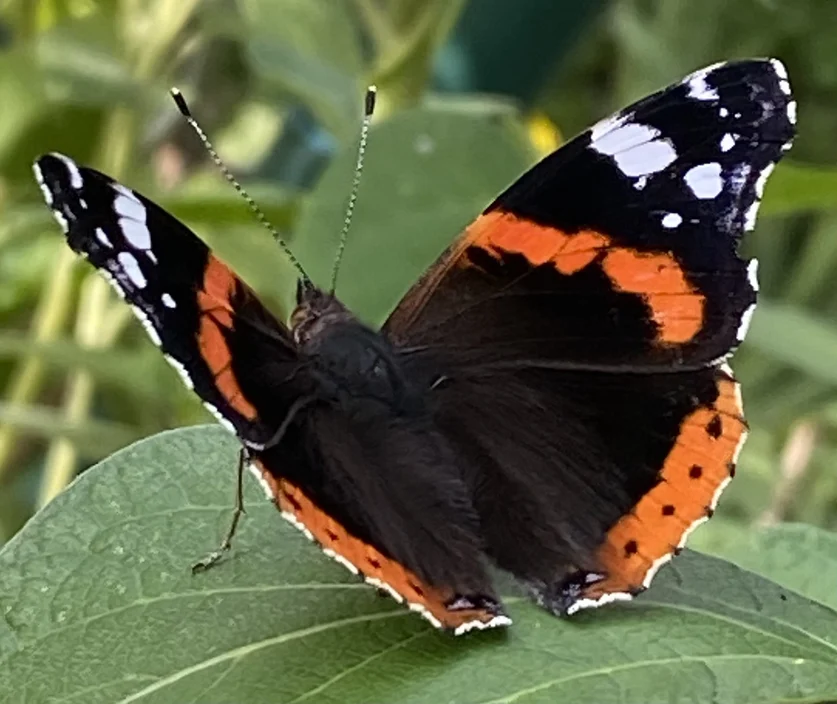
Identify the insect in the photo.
Vanessa atalanta
